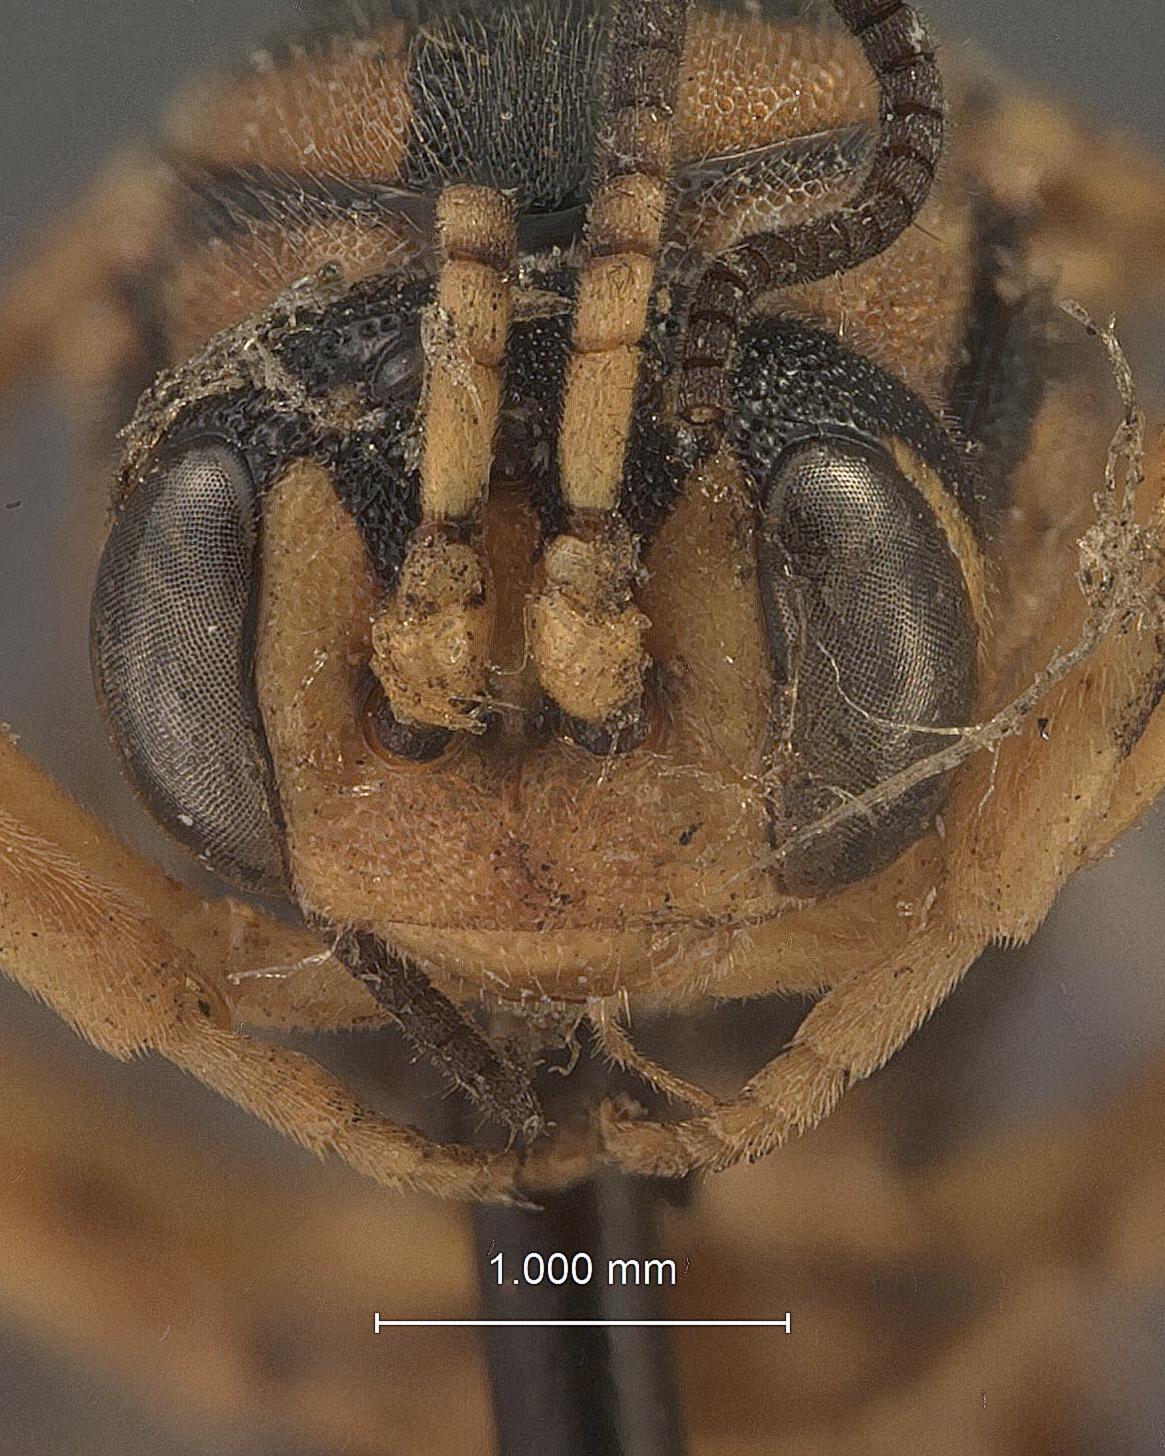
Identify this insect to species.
Exenterus diprioni
